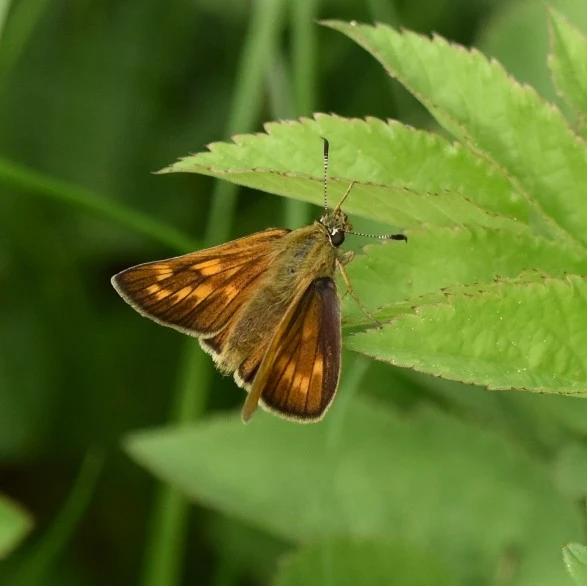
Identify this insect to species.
Ochlodes sylvanus (also Ochlodes venata)
